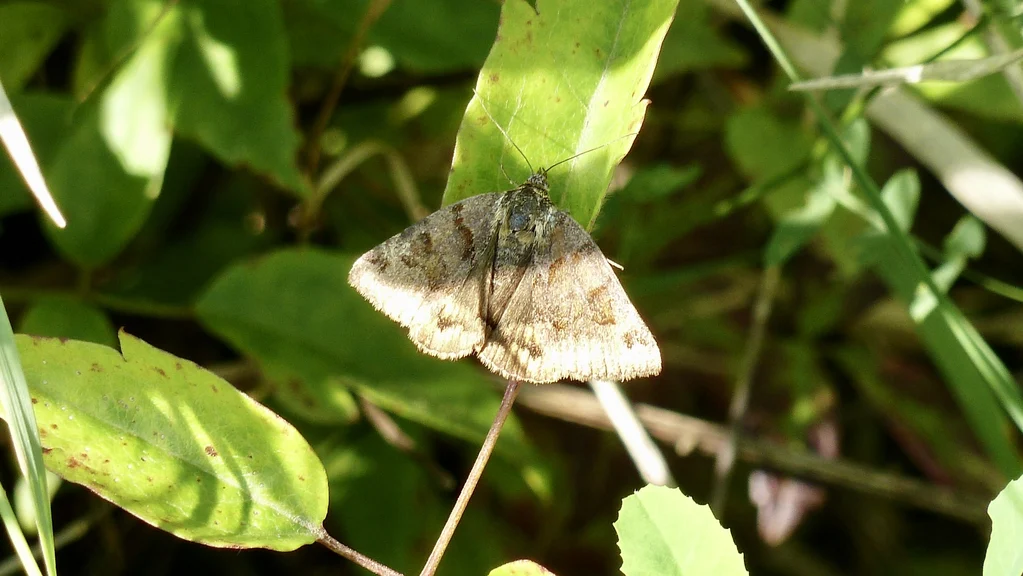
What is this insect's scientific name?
Euclidia glyphica
